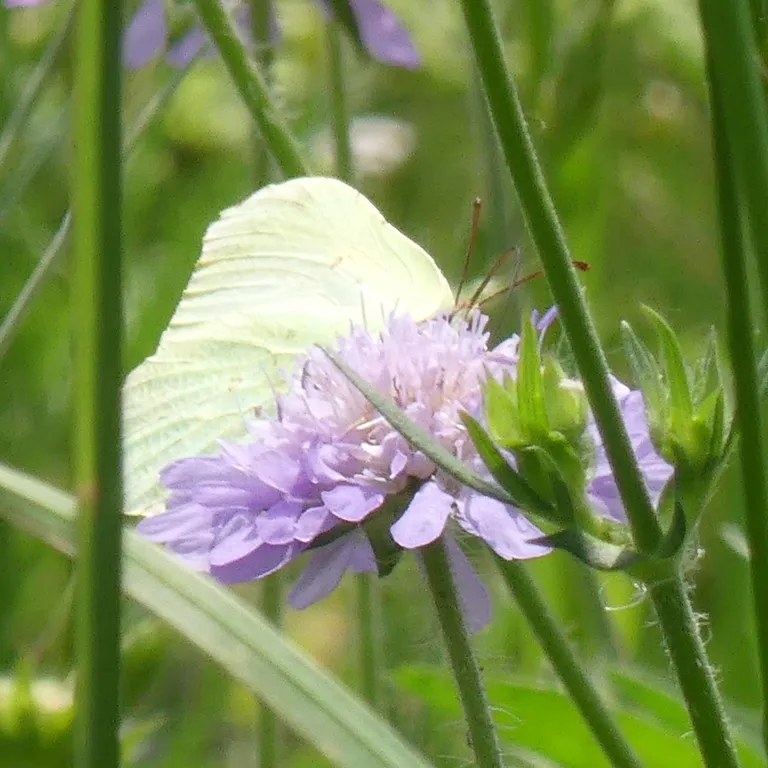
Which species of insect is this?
Gonepteryx rhamni
